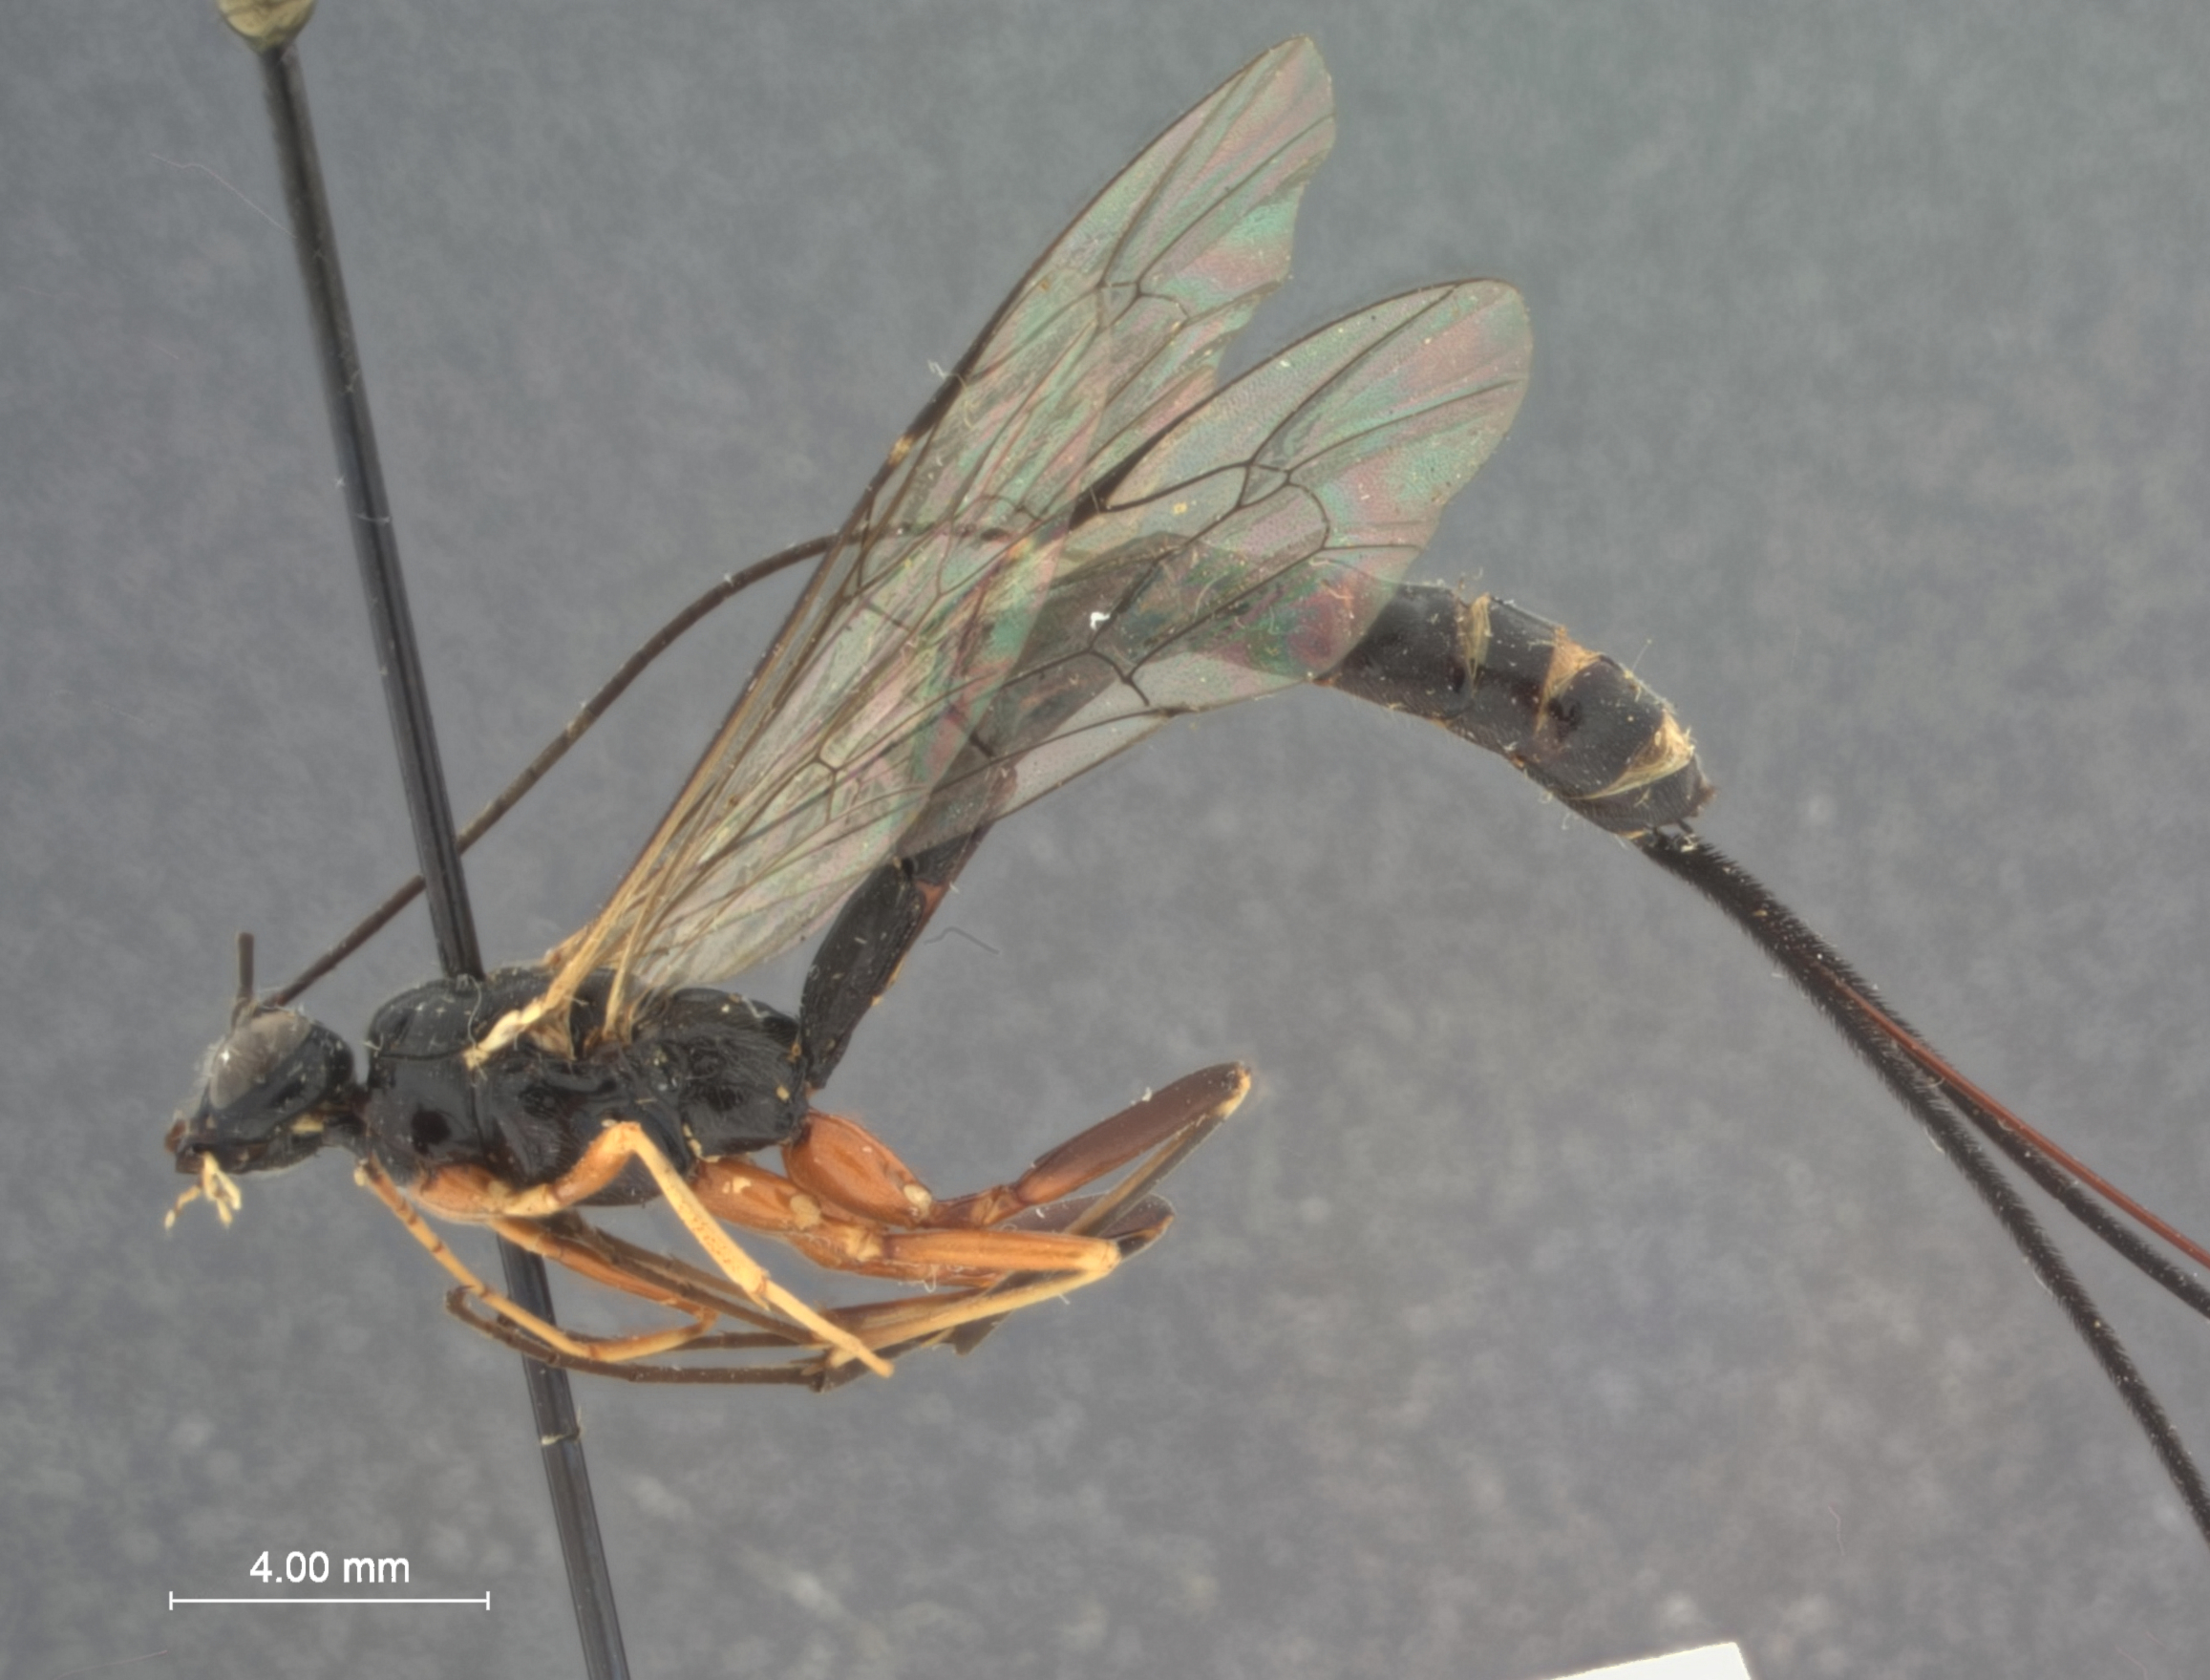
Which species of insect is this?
Dolichomitus vitticrus
